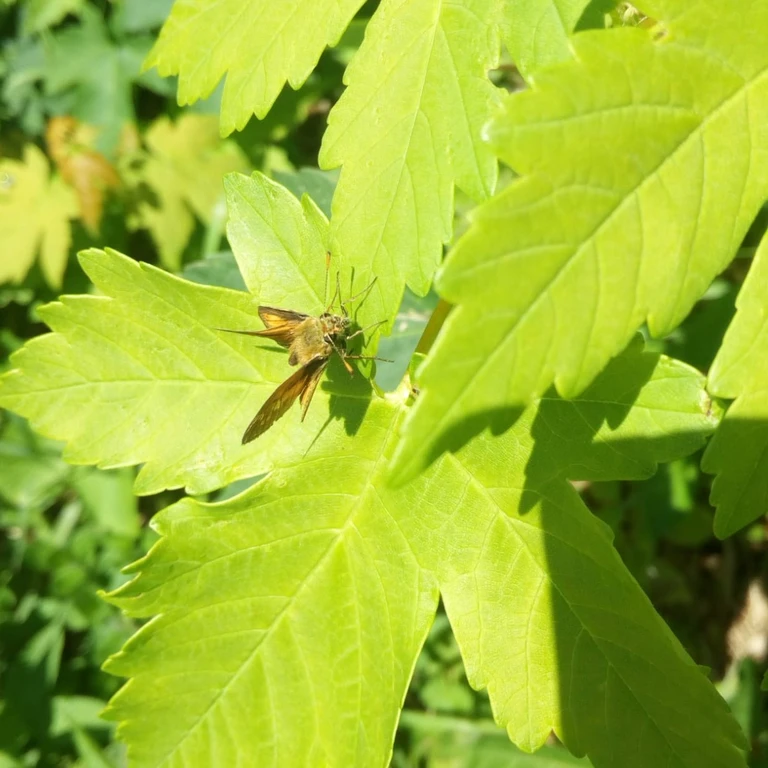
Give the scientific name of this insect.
Ochlodes sylvanus (also Ochlodes venata)
